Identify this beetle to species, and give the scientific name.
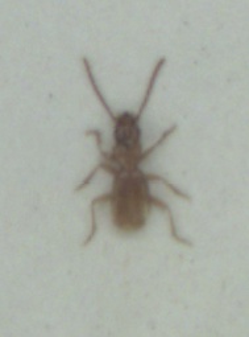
Aepopsis robinii
